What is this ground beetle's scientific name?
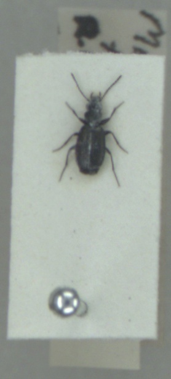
Syntomus foveatus
